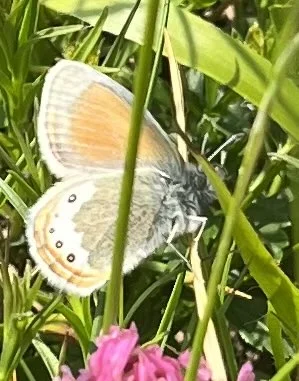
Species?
Coenonympha gardetta
